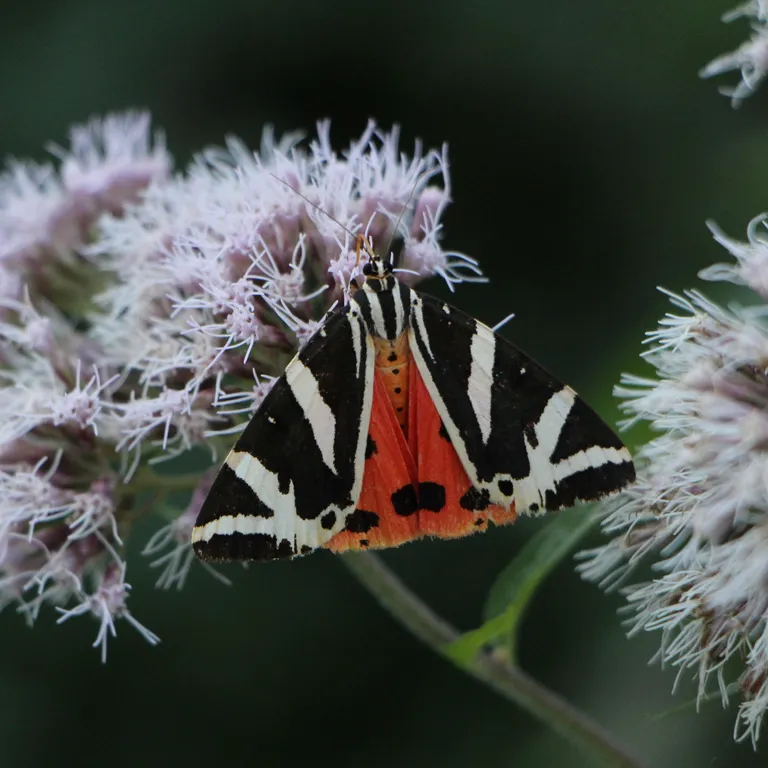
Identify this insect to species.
Euplagia quadripunctaria
